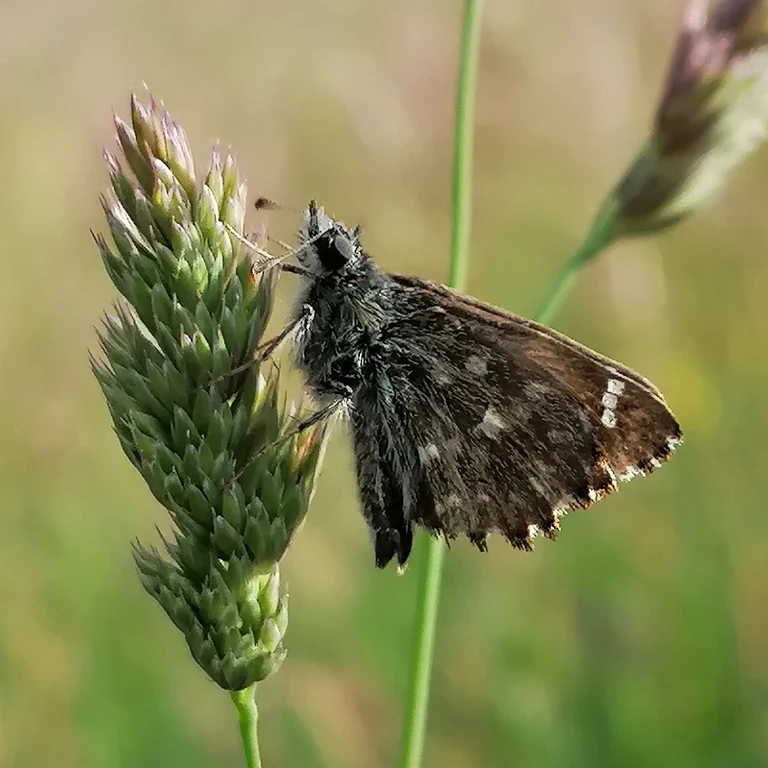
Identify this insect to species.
Pyrgus malvae
